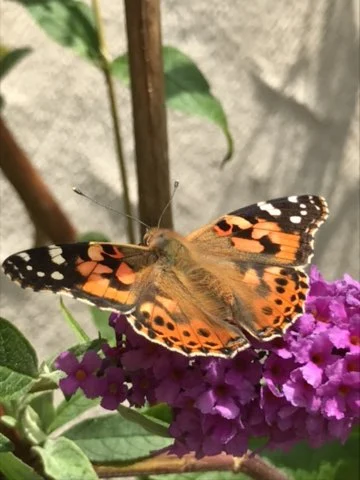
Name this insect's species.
Vanessa cardui
